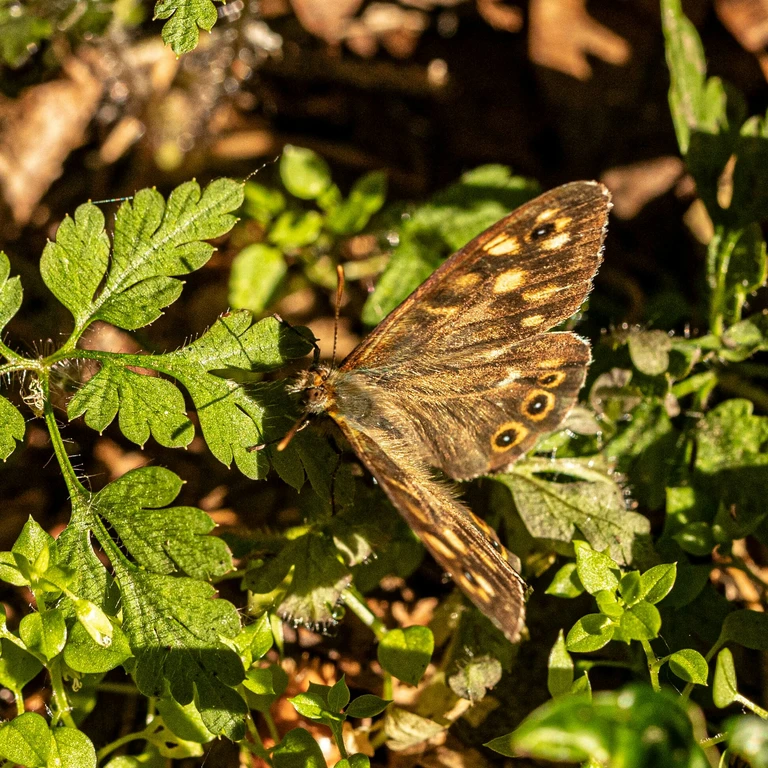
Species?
Pararge aegeria
